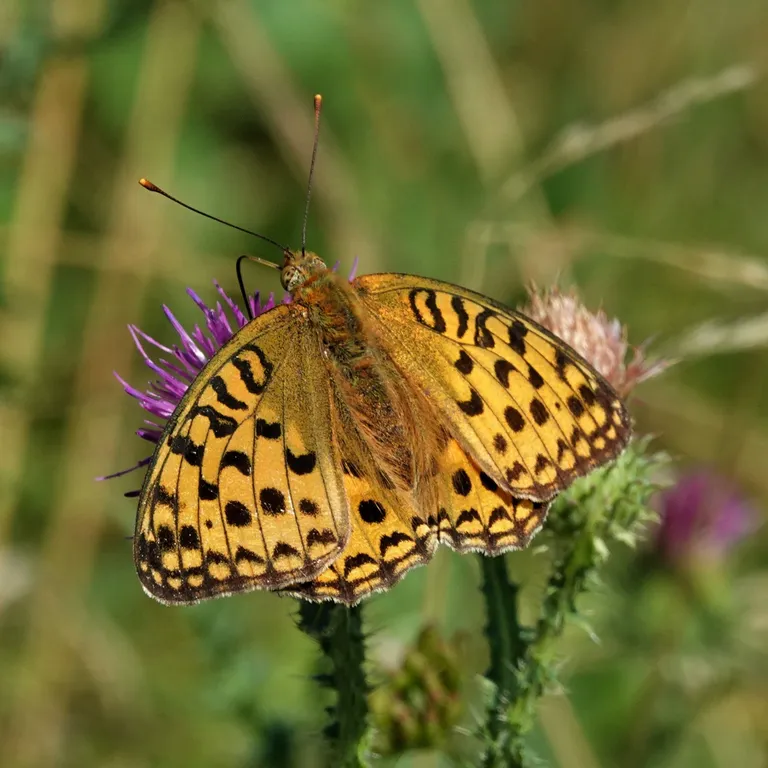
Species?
Fabriciana adippe
